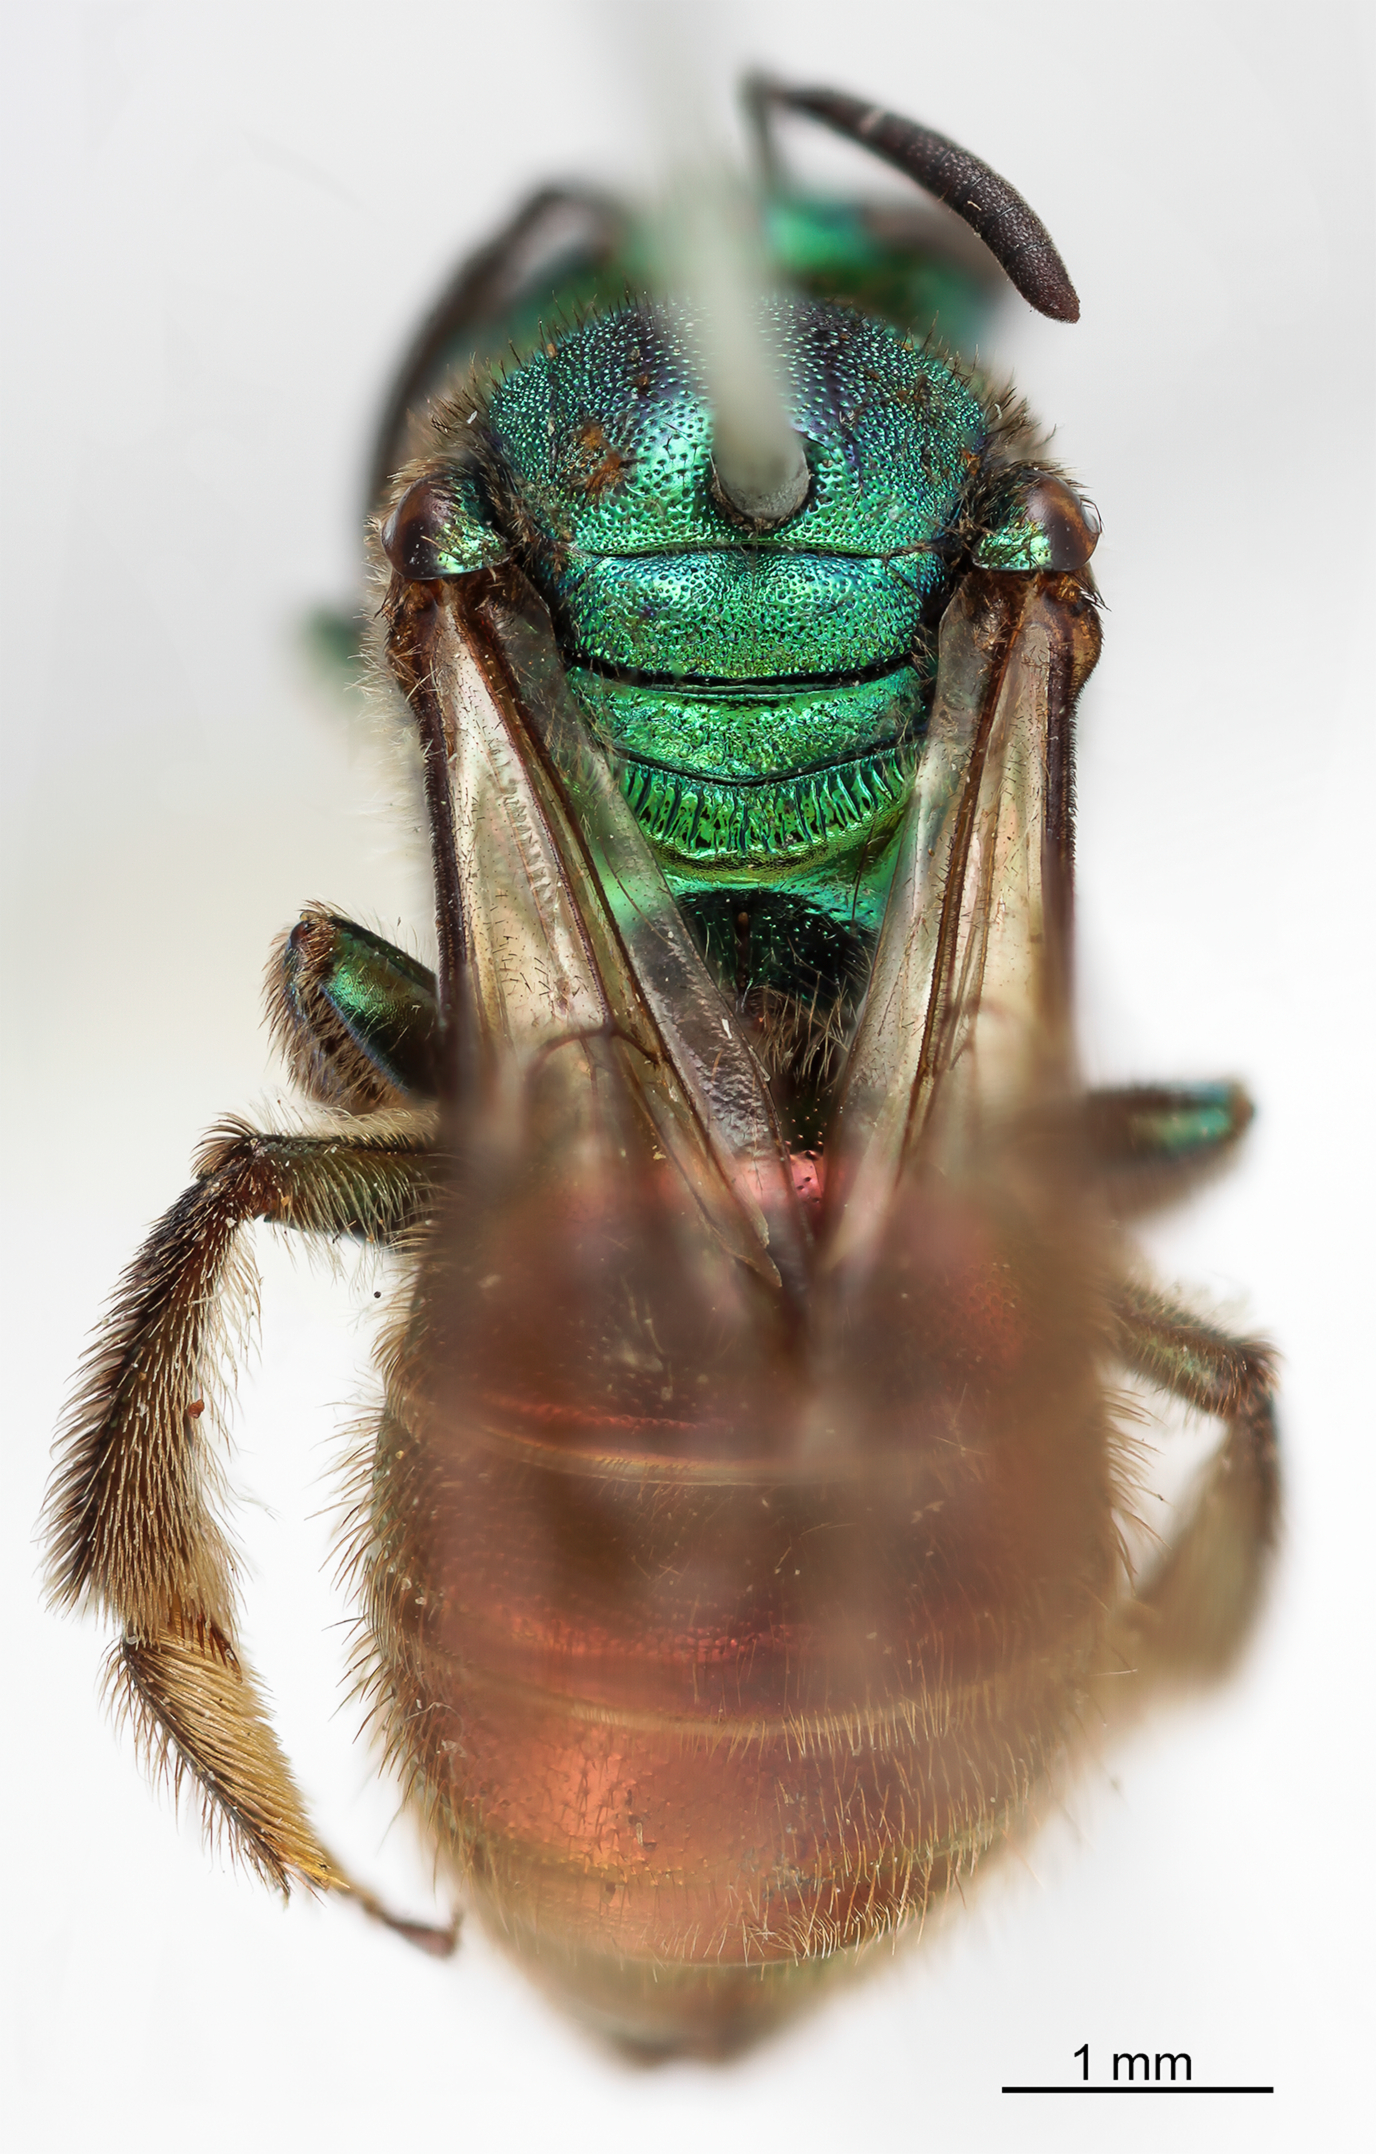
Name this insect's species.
Augochlora charapina
